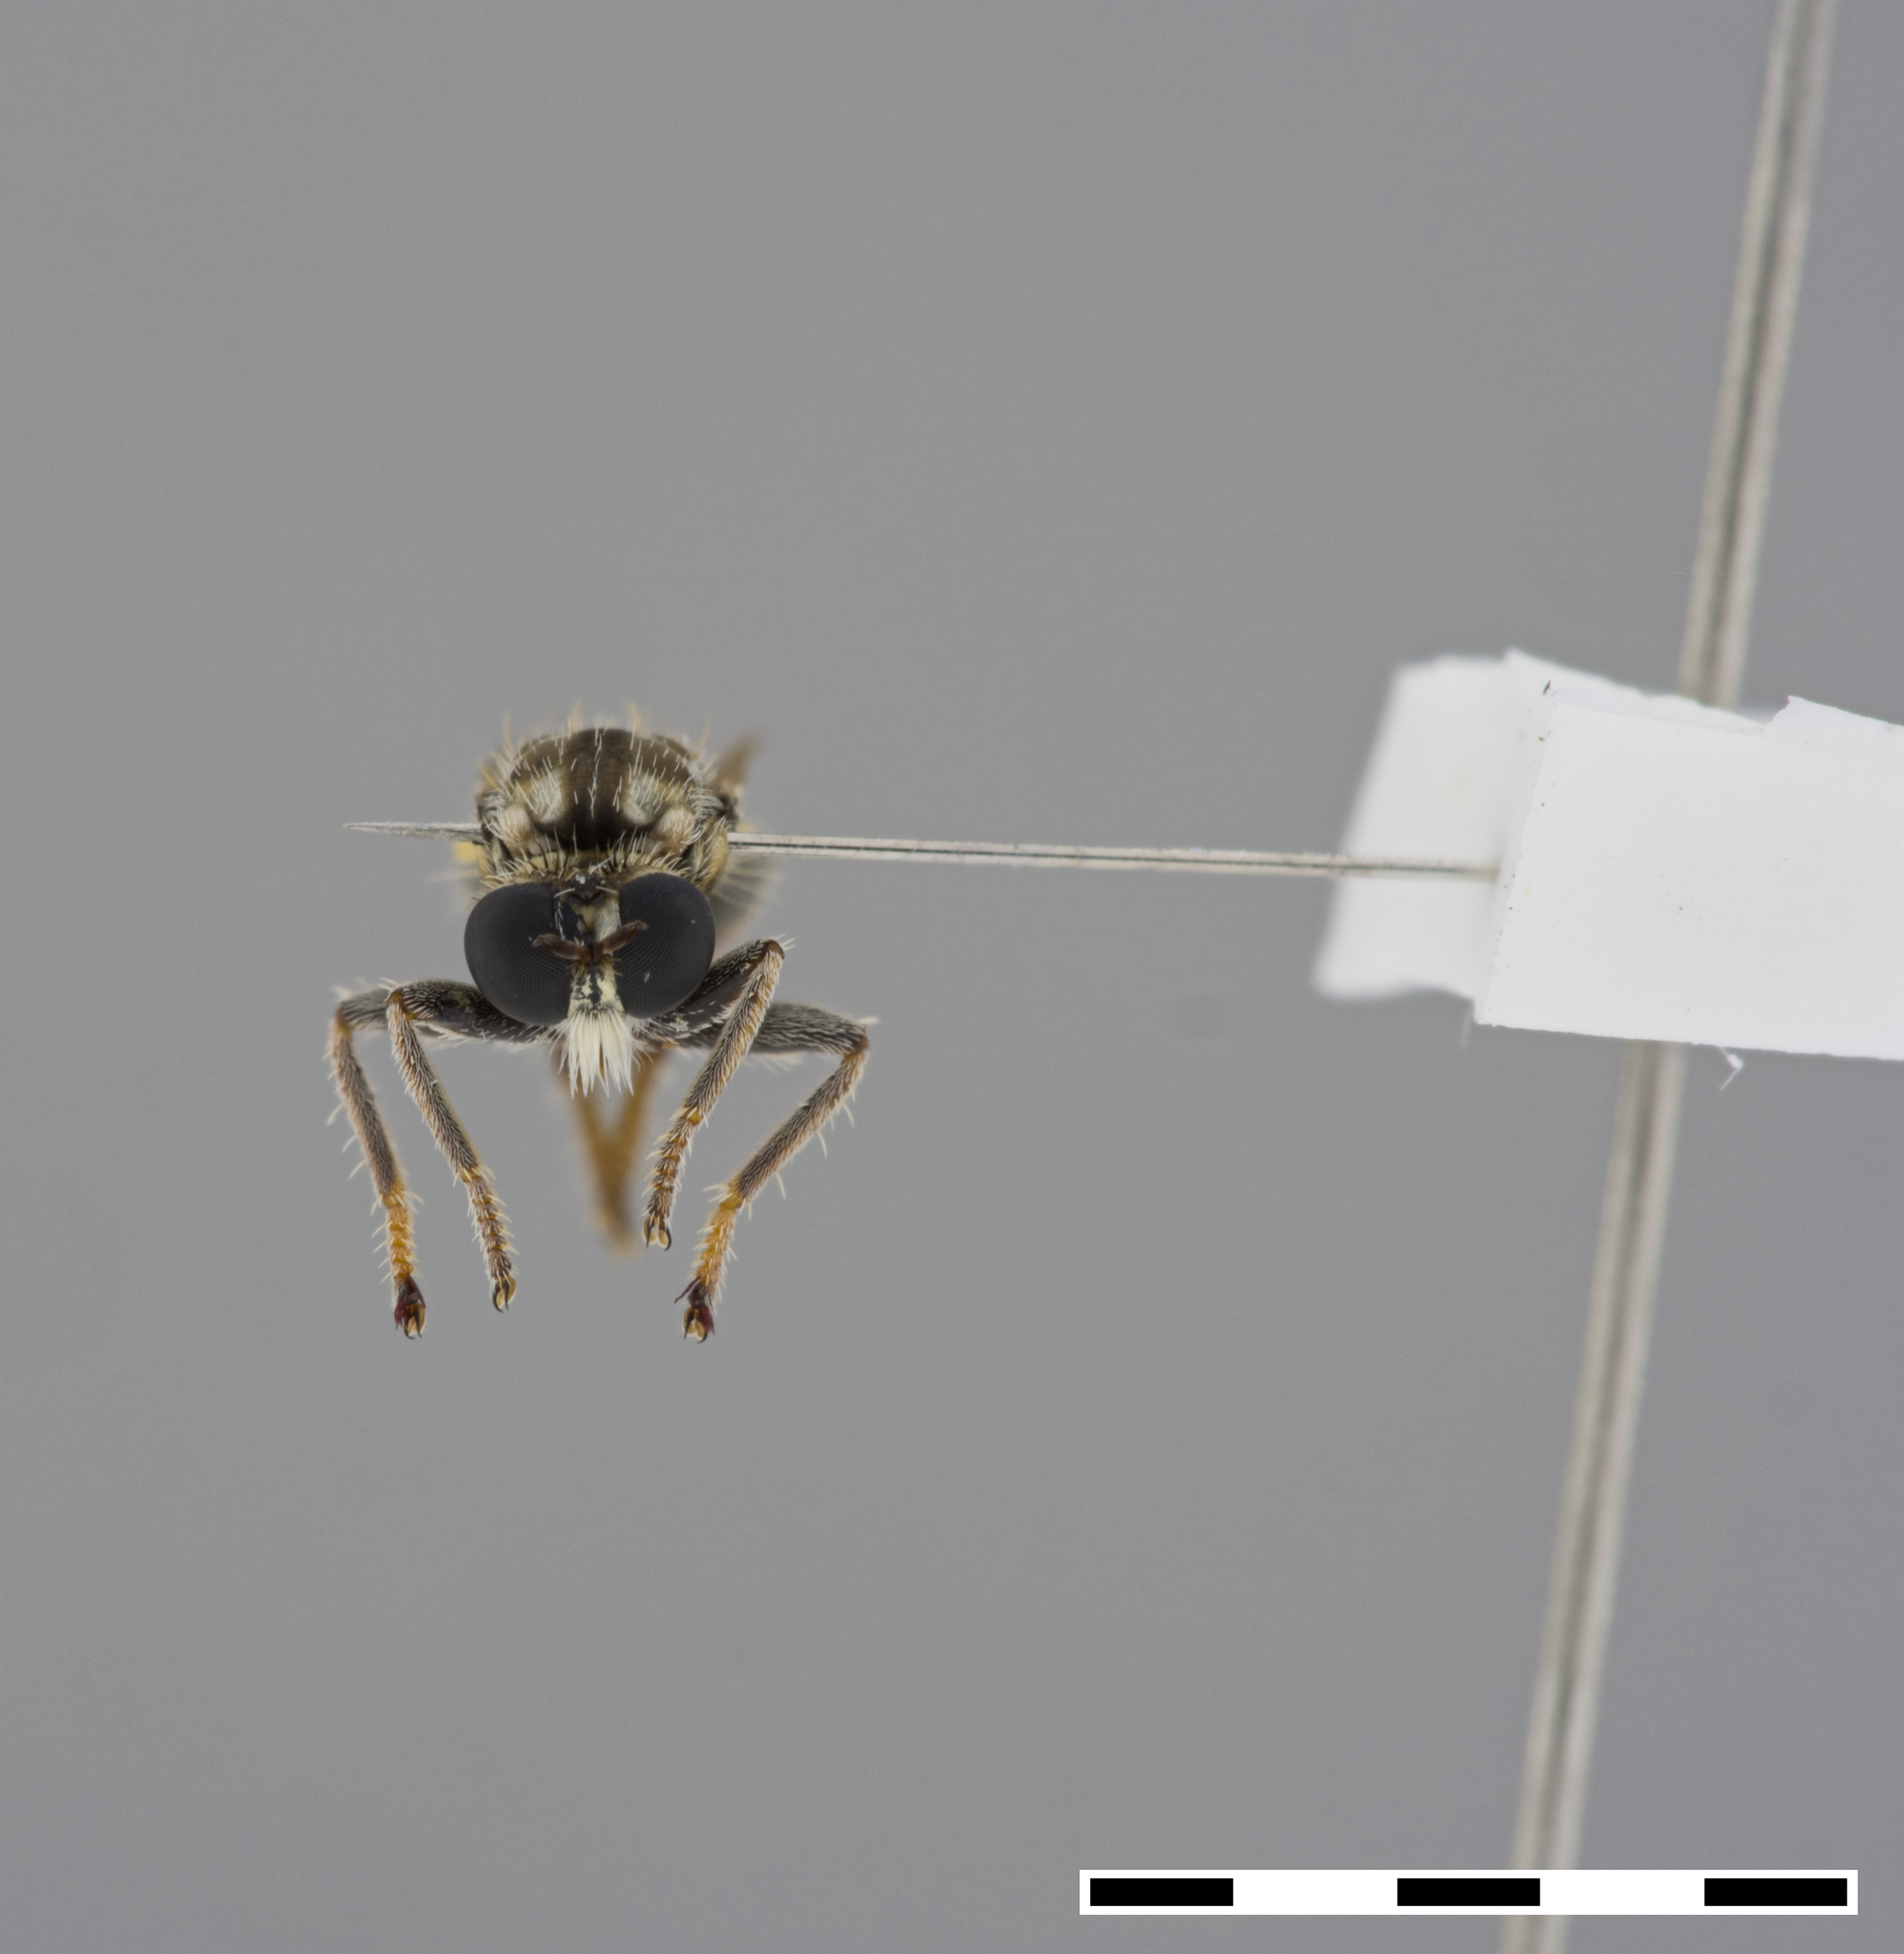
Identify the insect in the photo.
Habropogon capensis
